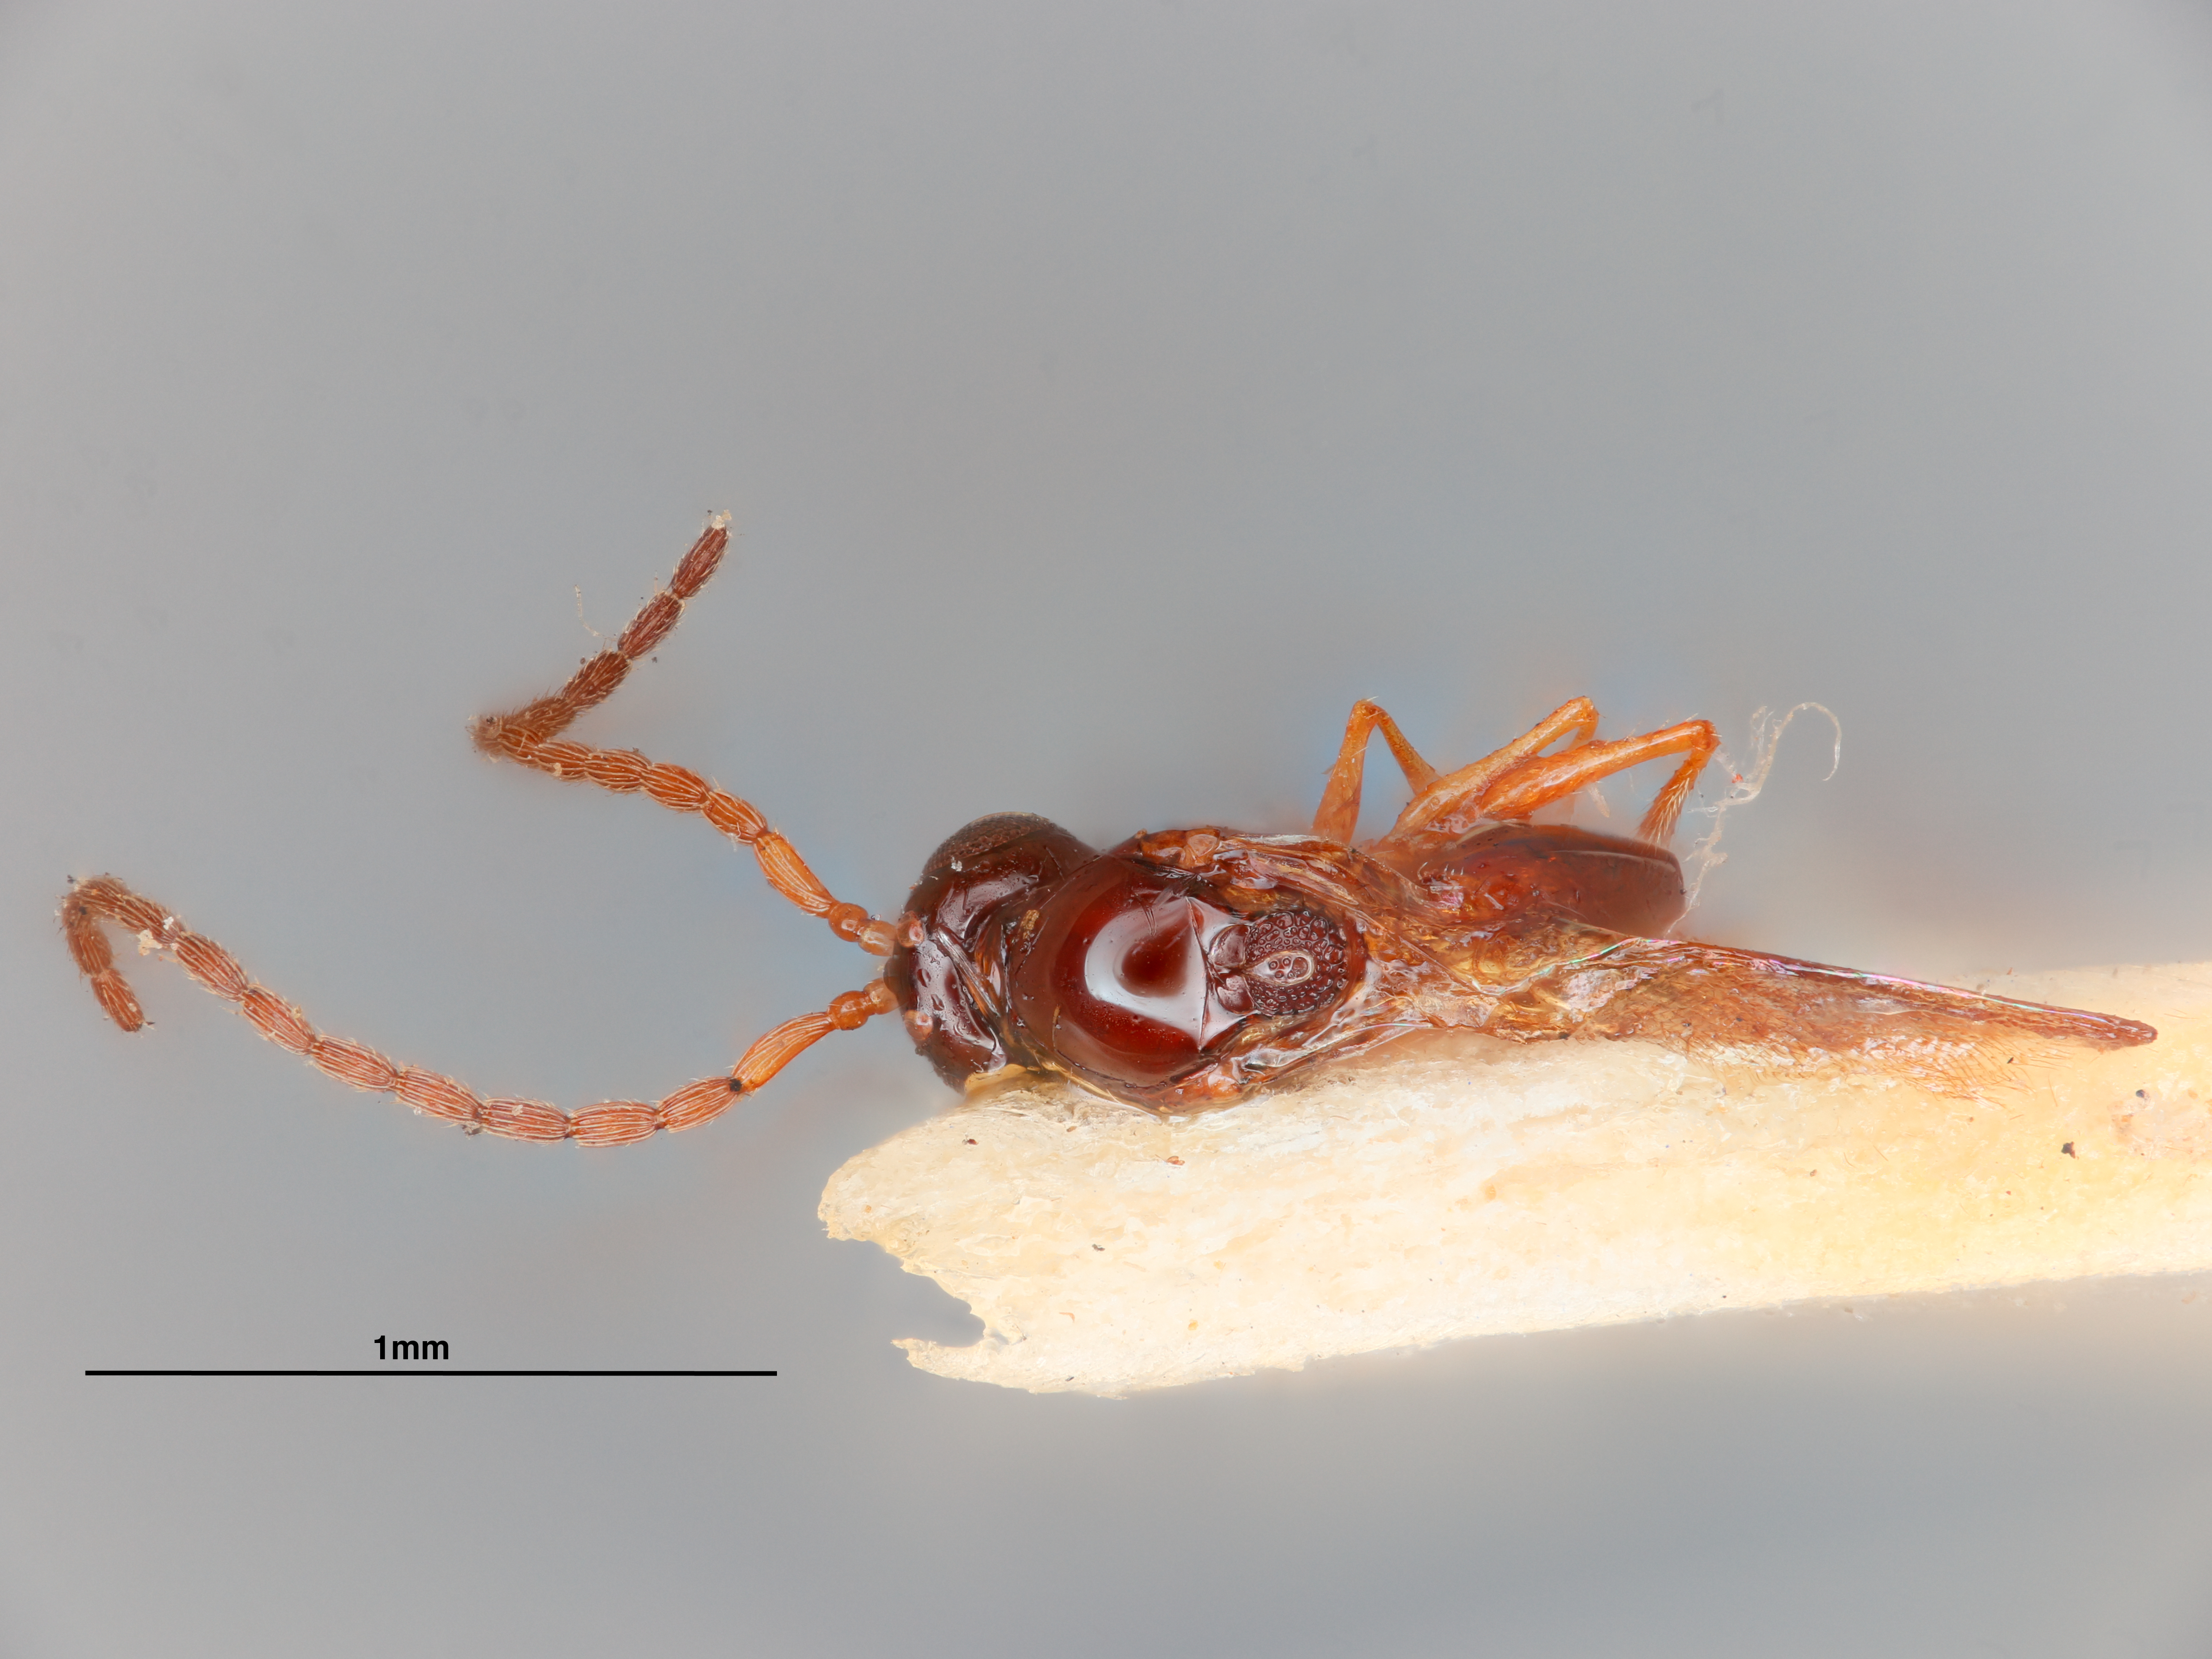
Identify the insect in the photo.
Hexaplasta tenuicornis
